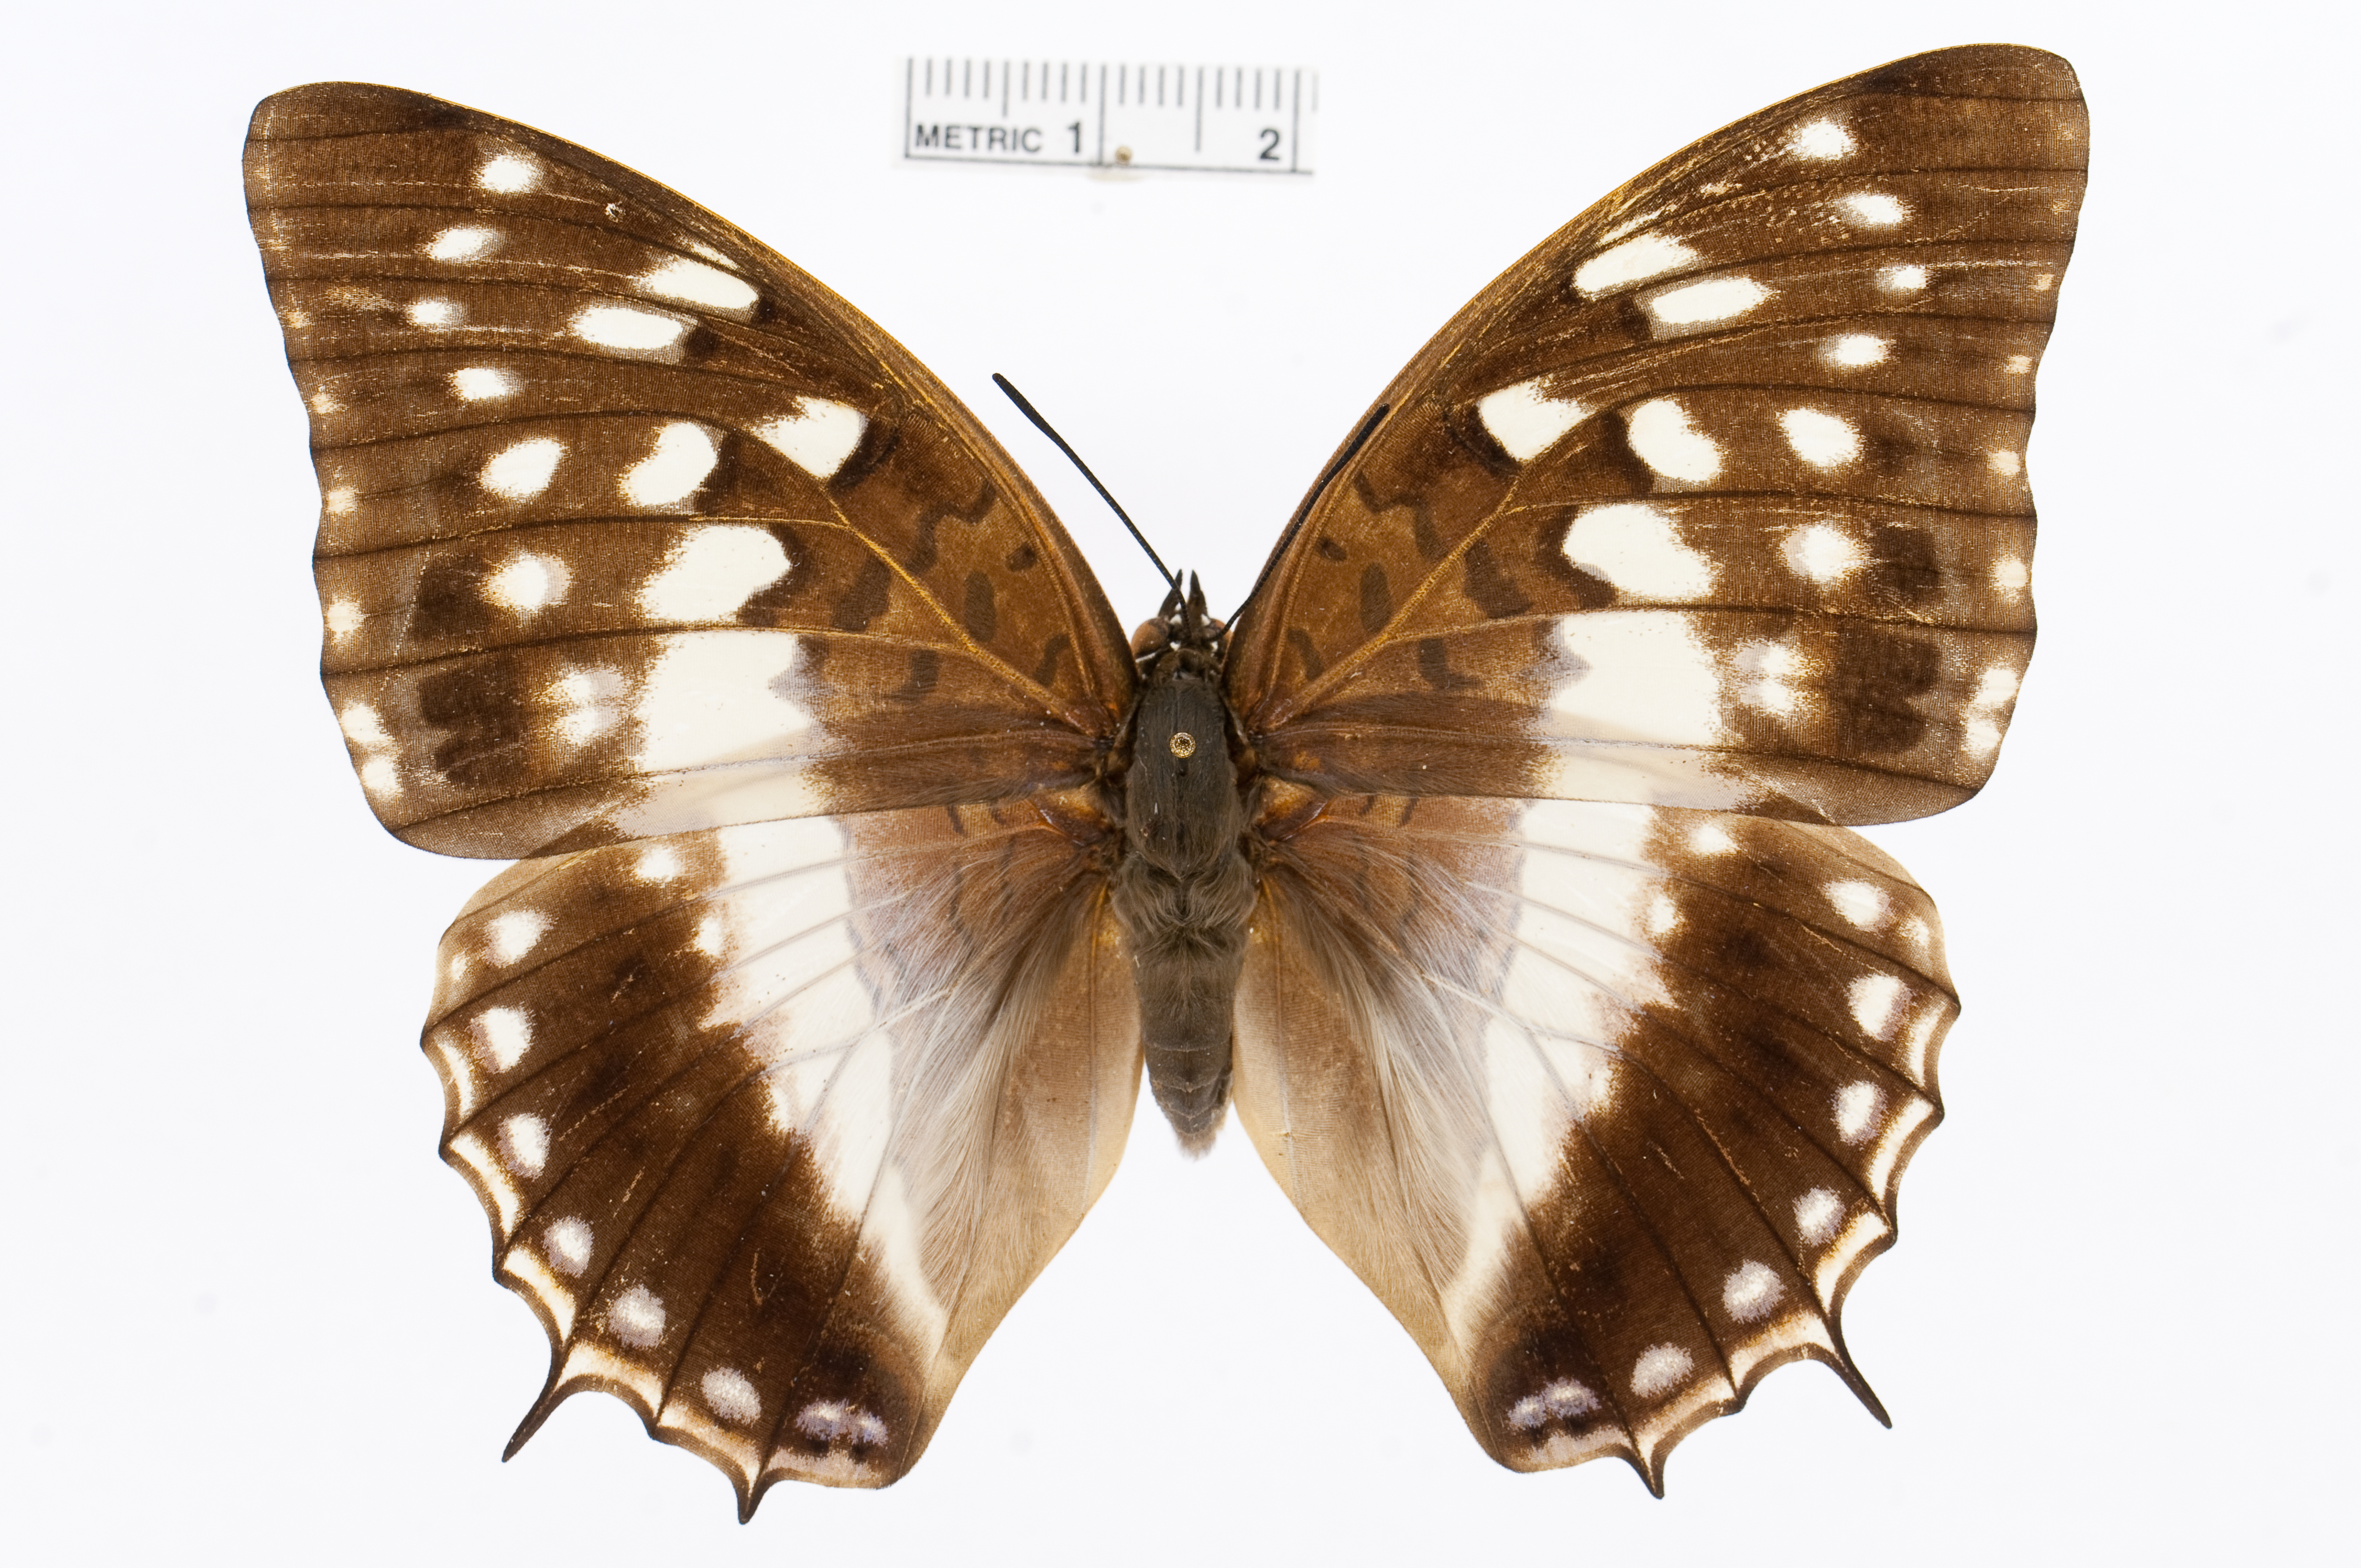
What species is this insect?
Charaxes ameliae
